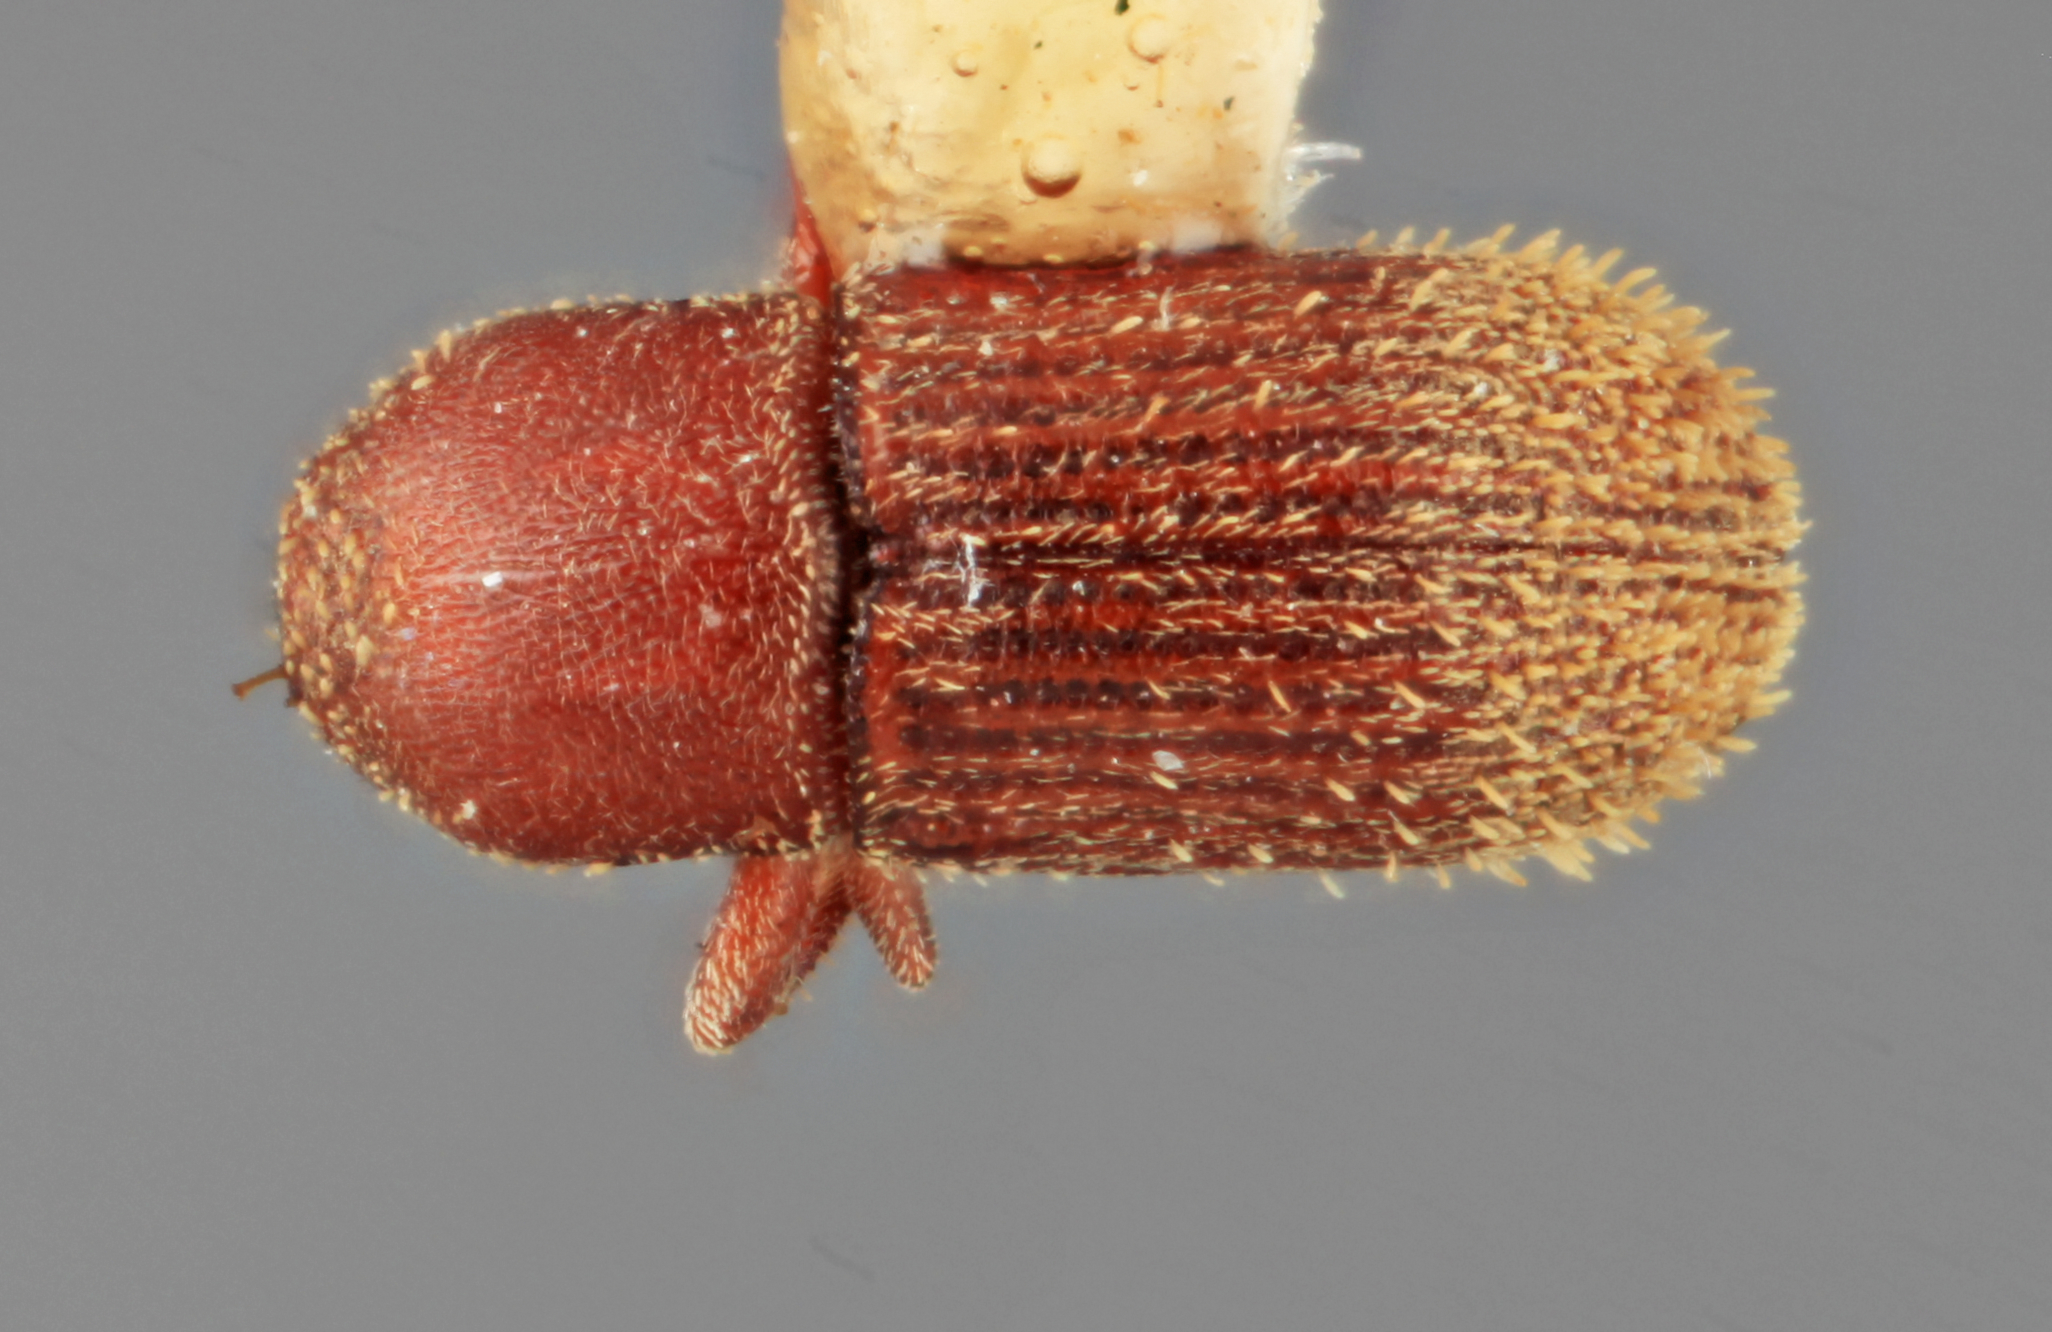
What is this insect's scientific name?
Cnesinus denotatus
